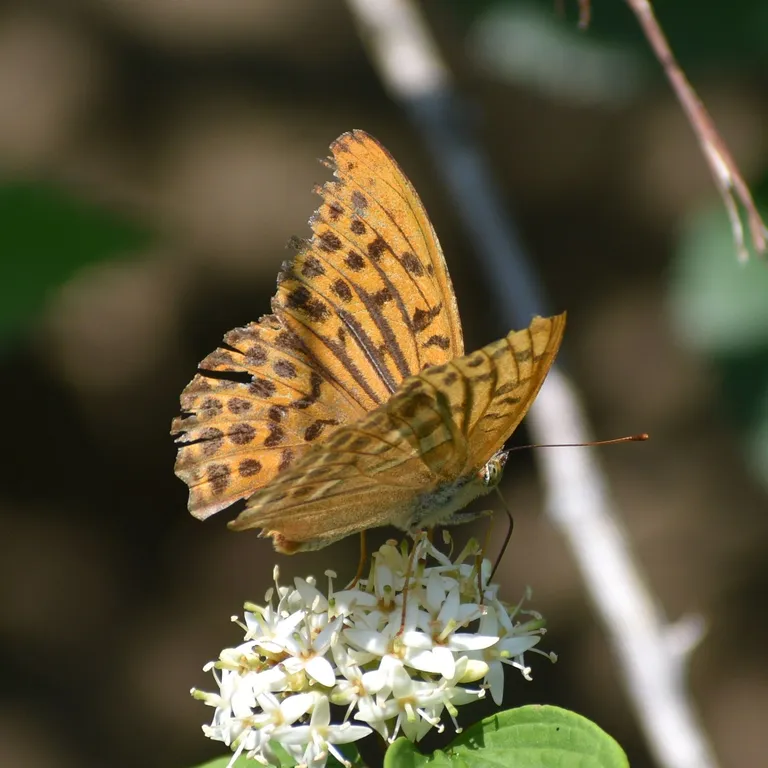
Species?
Argynnis paphia
